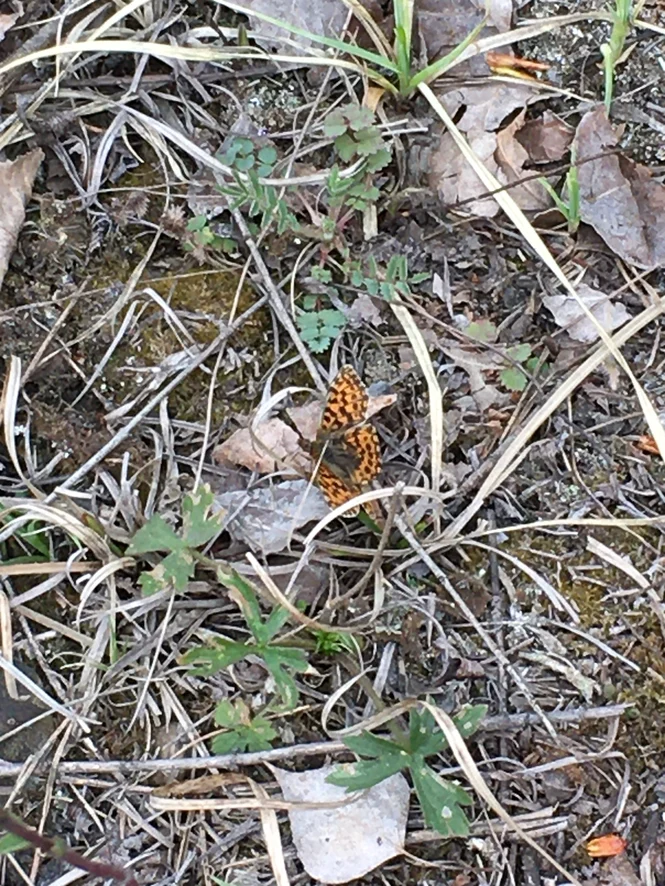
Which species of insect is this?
Boloria dia
